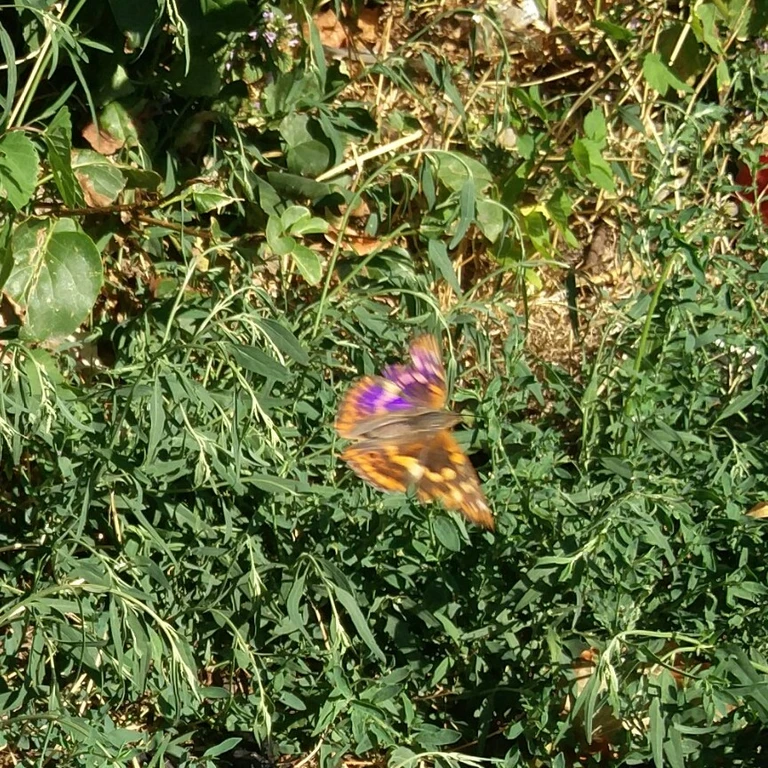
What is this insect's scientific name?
Apatura ilia
